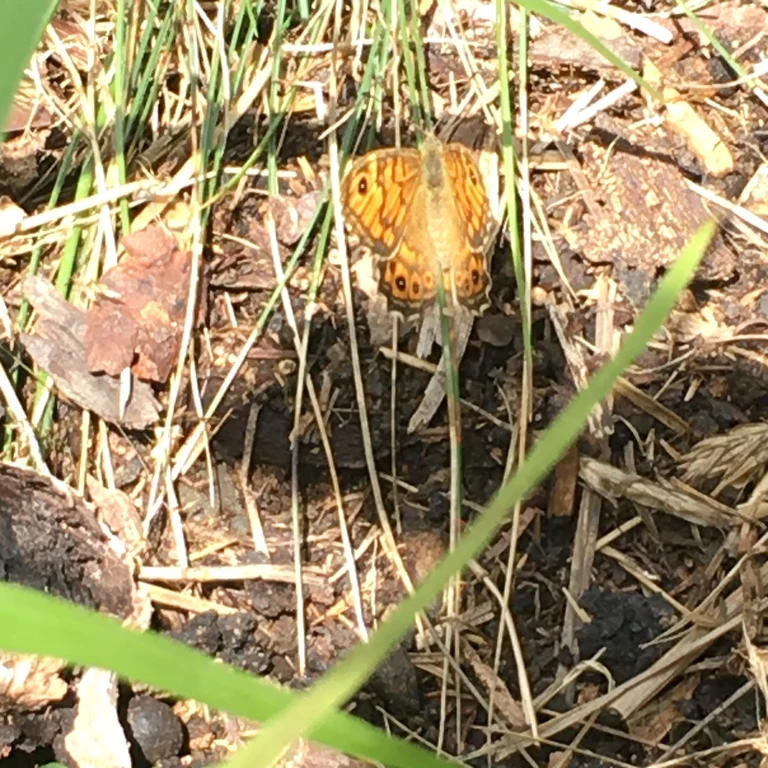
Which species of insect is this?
Lasiommata megera (also Pararge megera)
